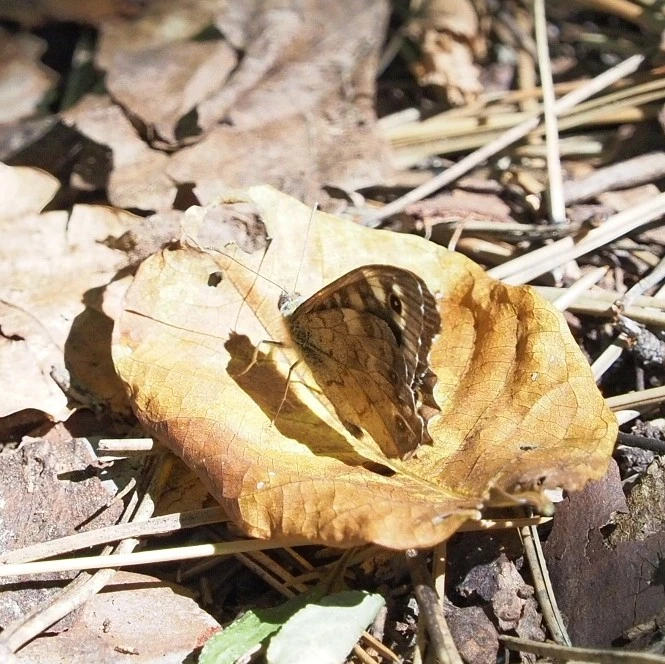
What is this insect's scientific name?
Pararge aegeria
